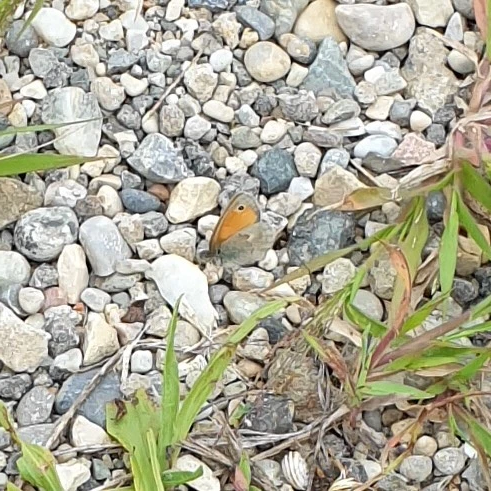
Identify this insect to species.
Coenonympha pamphilus
